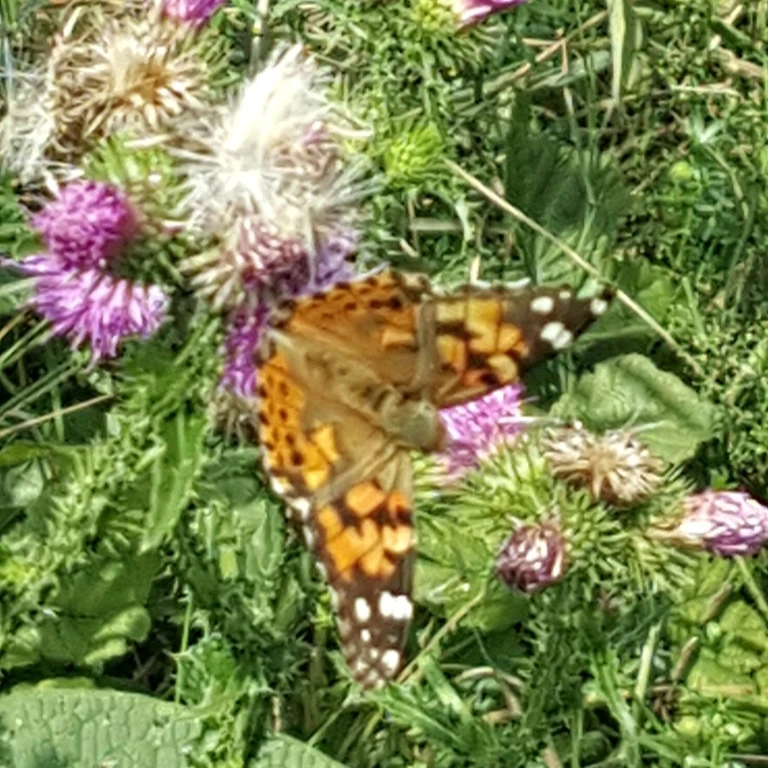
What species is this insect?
Vanessa cardui
